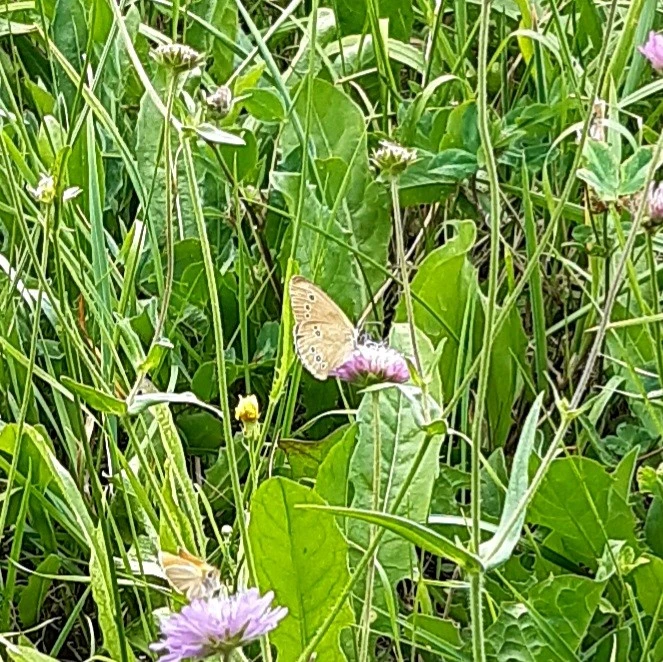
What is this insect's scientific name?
Aphantopus hyperantus
